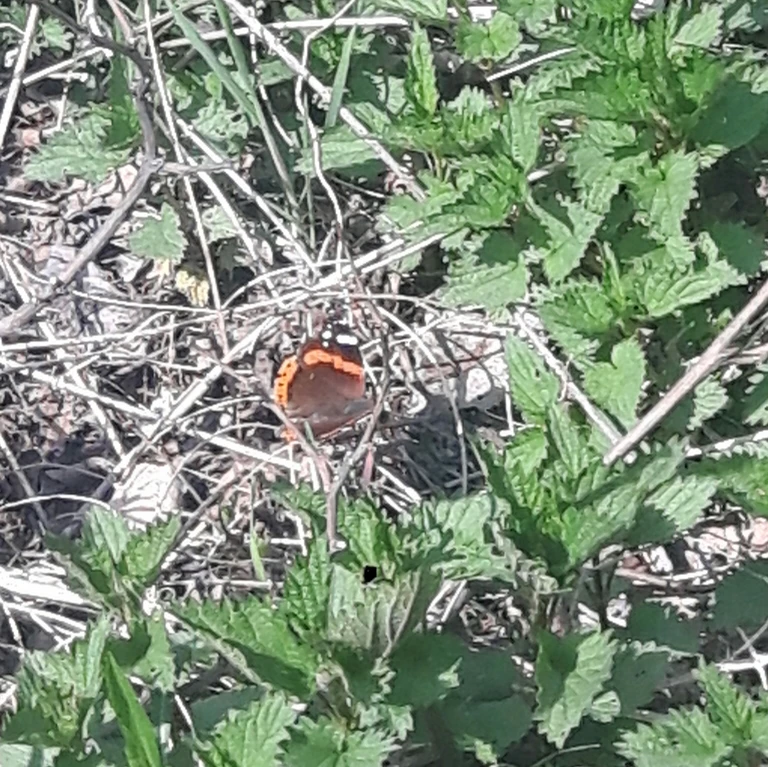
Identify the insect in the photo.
Vanessa atalanta
